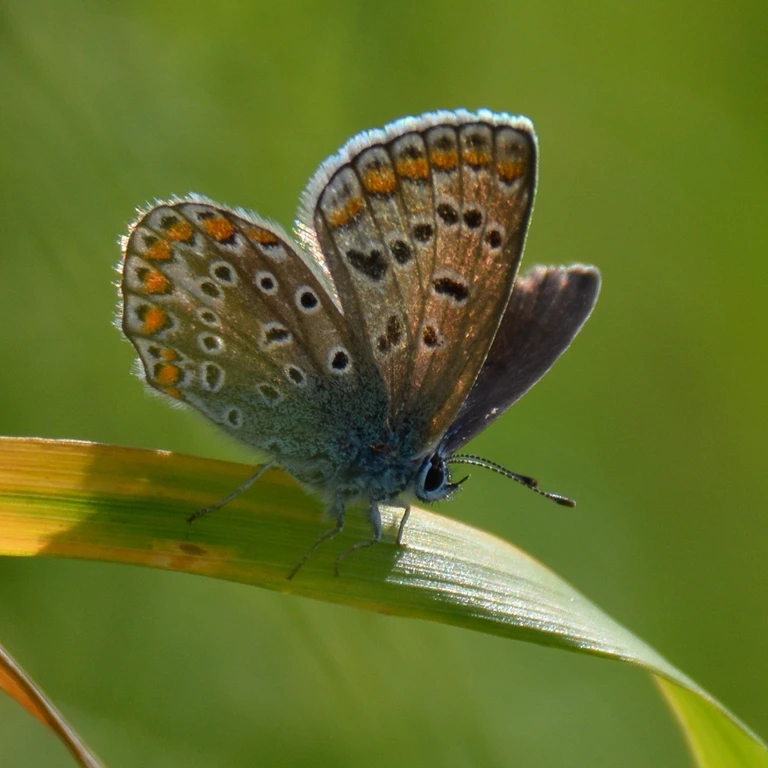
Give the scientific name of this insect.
Polyommatus icarus
